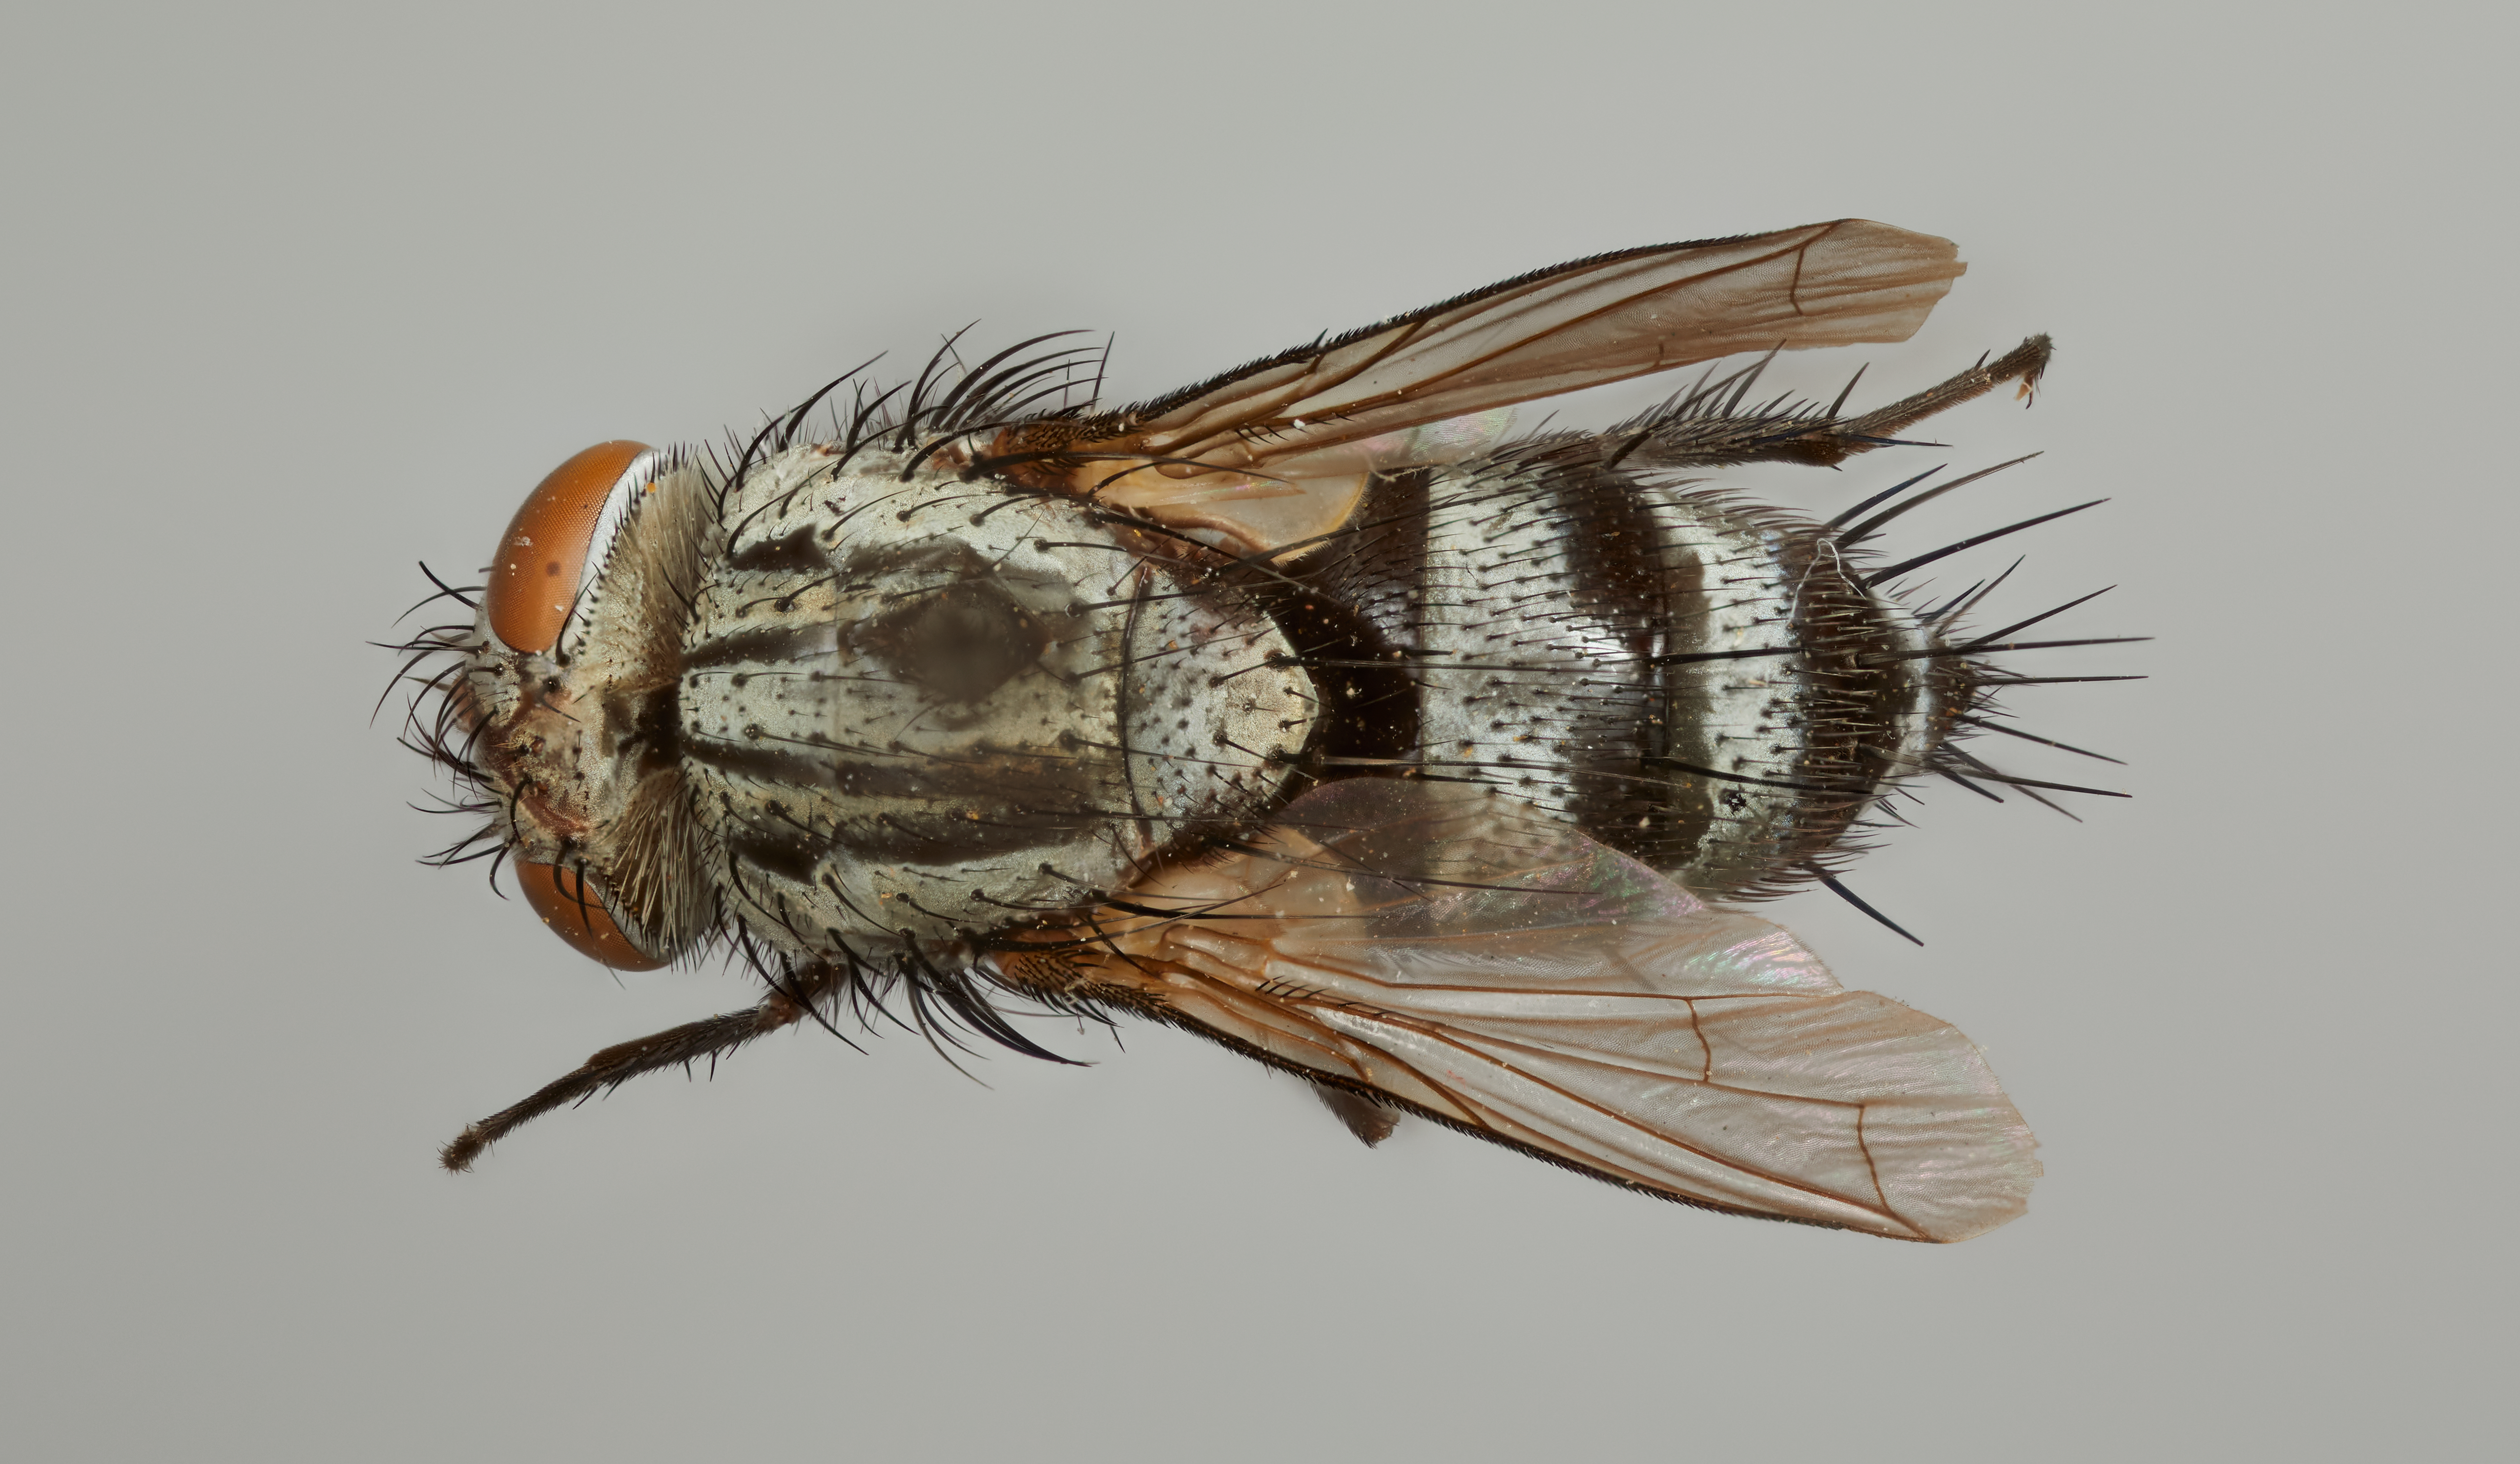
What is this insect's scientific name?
Aravaipa atrophopoda
